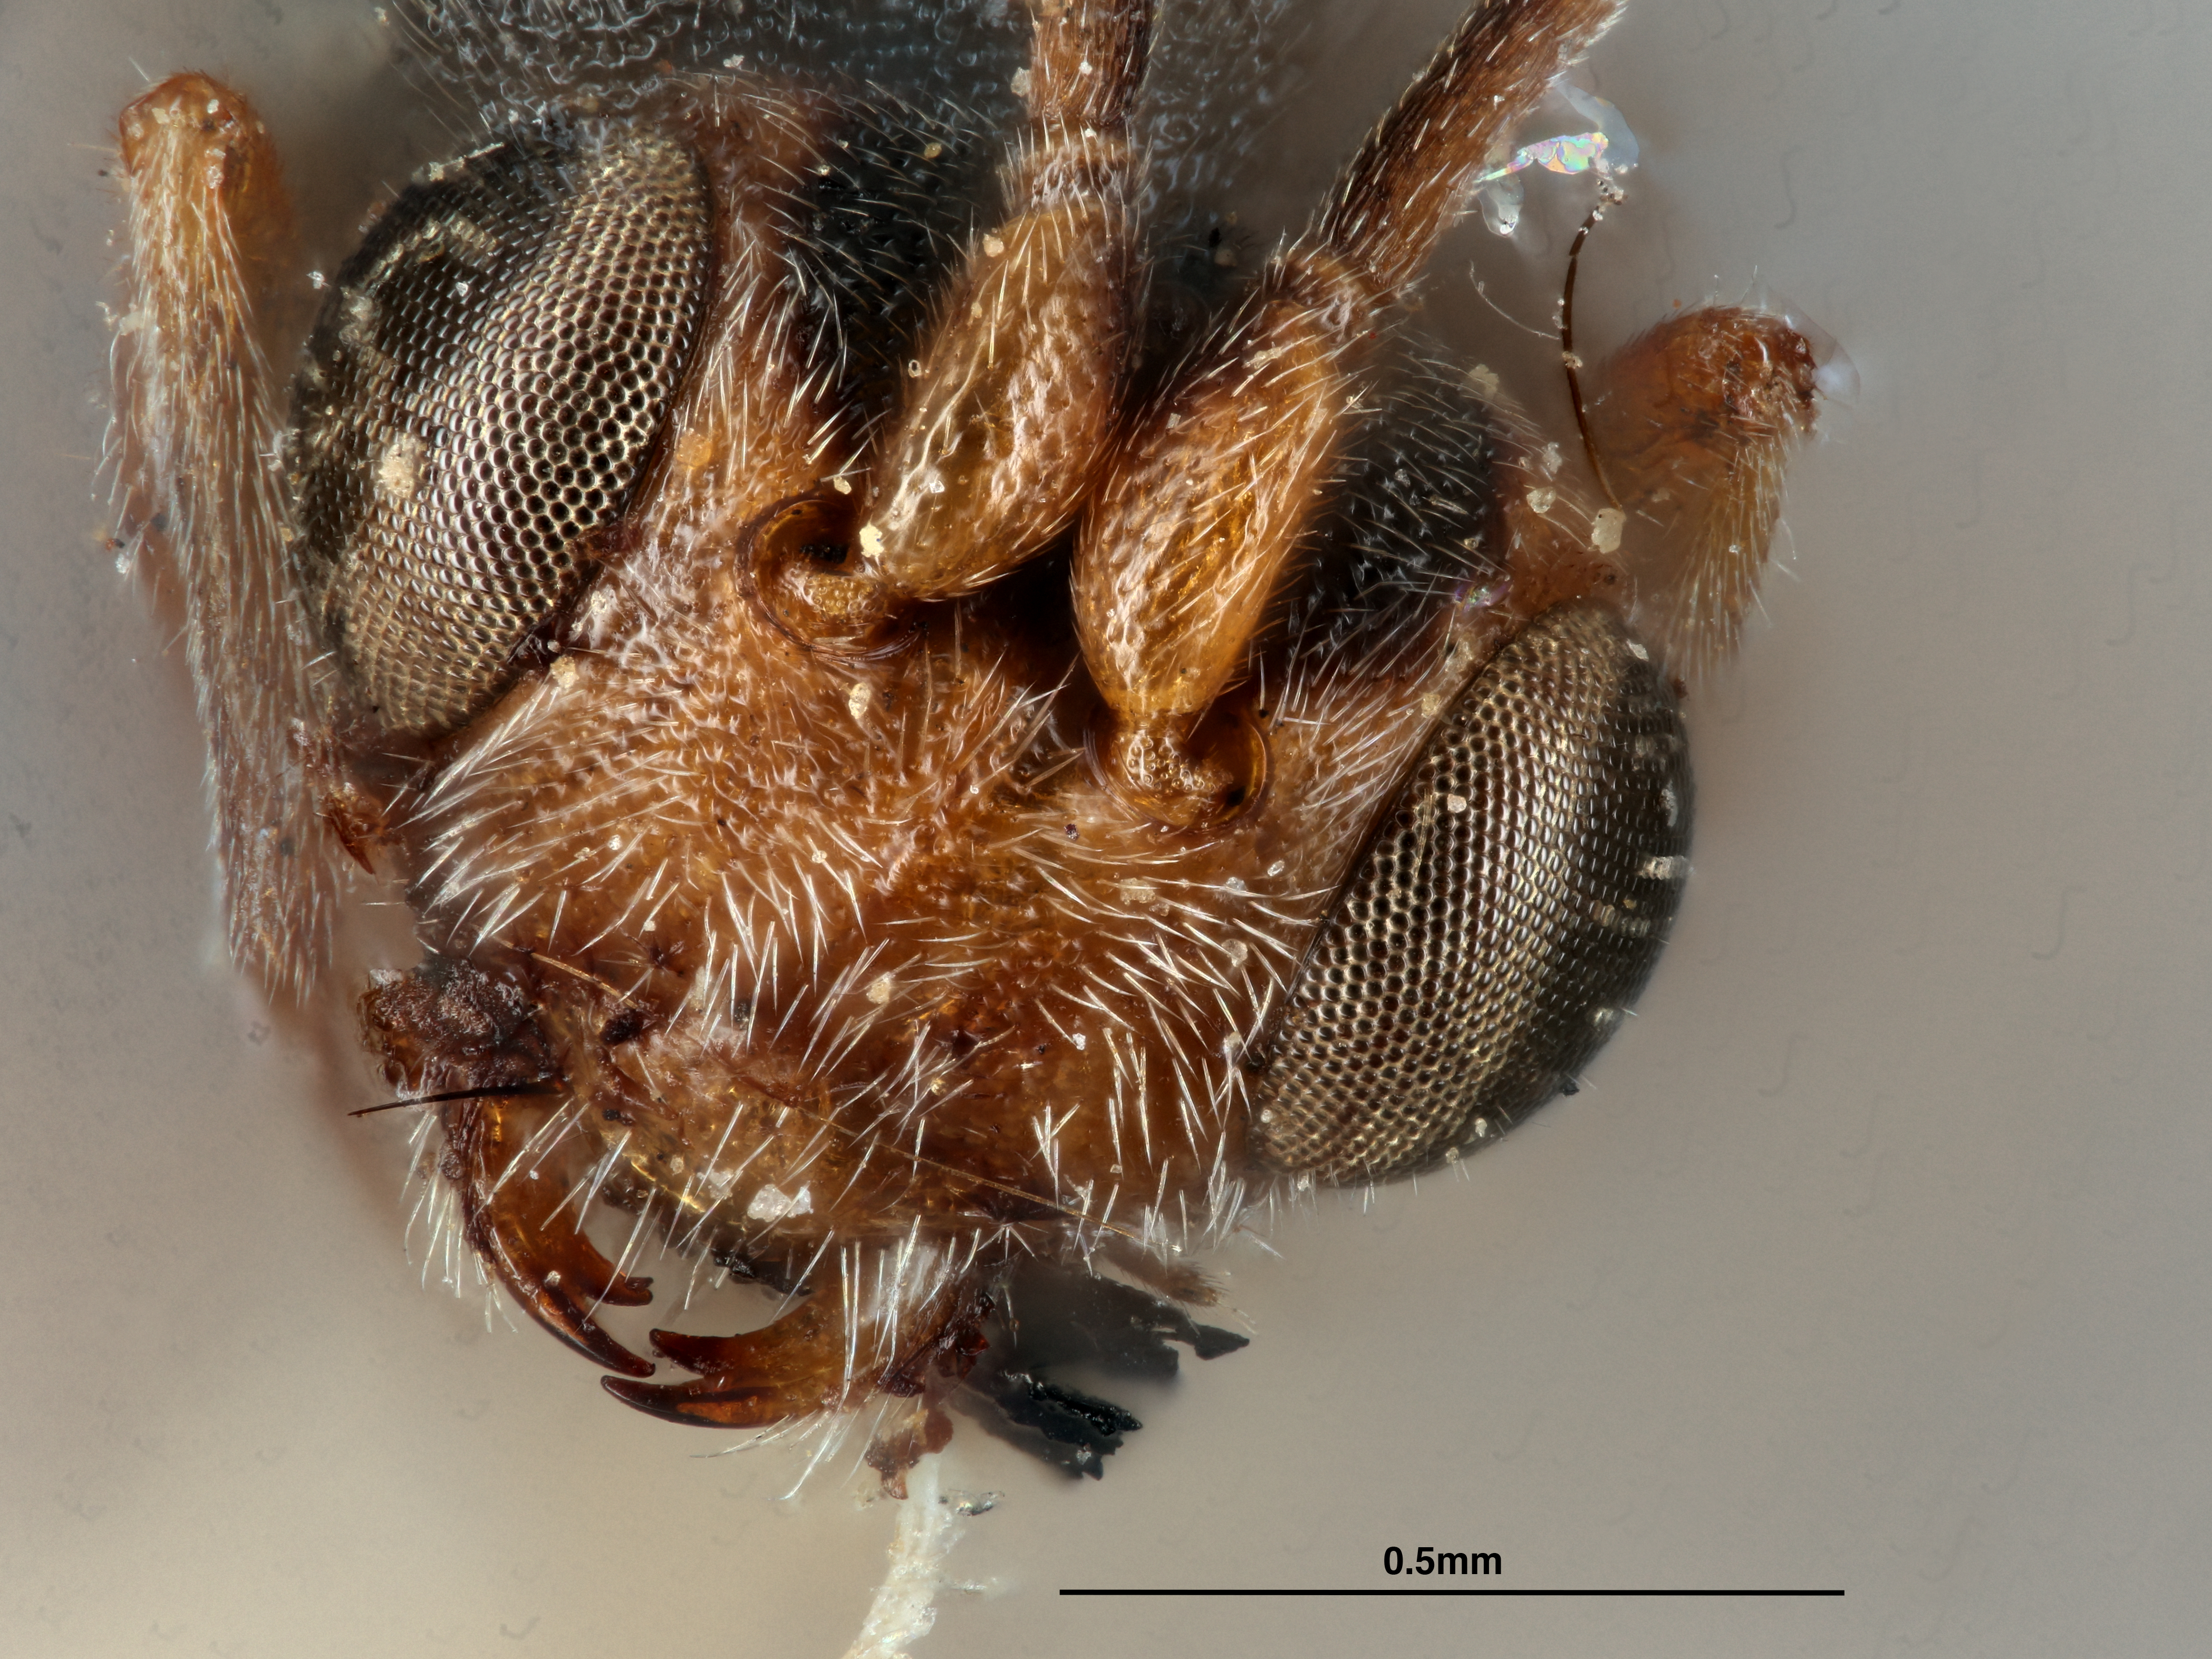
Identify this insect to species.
Ascogaster maculaticeps
